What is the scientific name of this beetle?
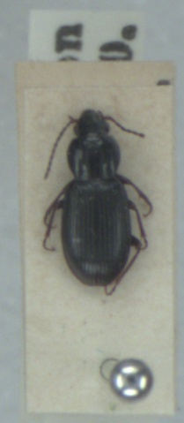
Pterostichus diligens
